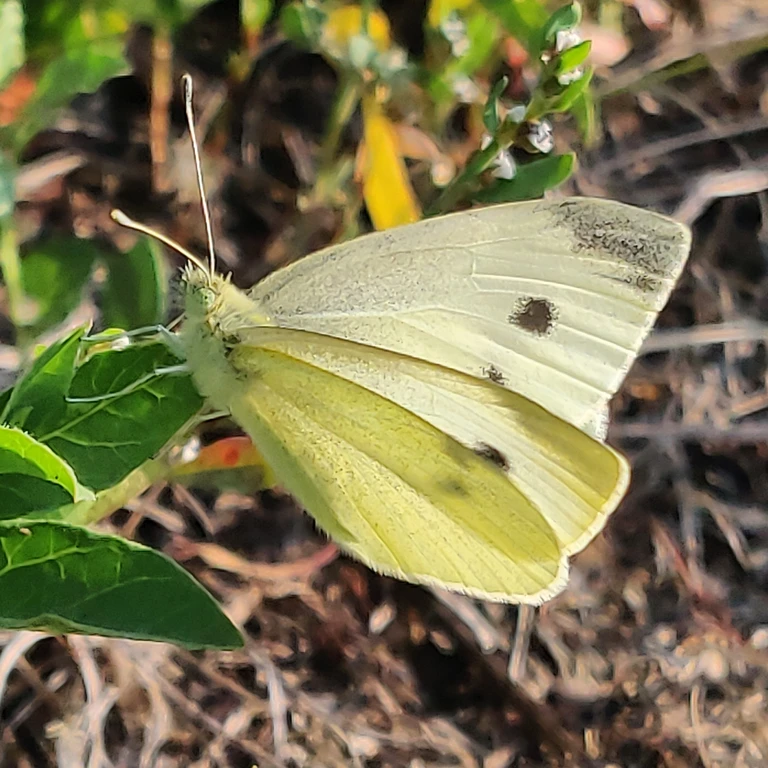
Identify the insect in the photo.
Pieris rapae
